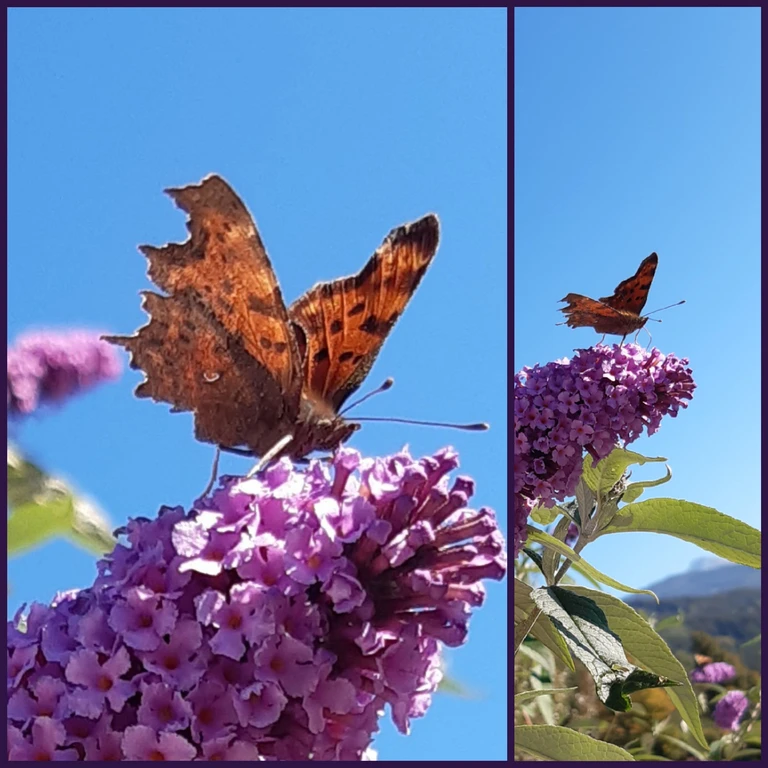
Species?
Polygonia c-album
